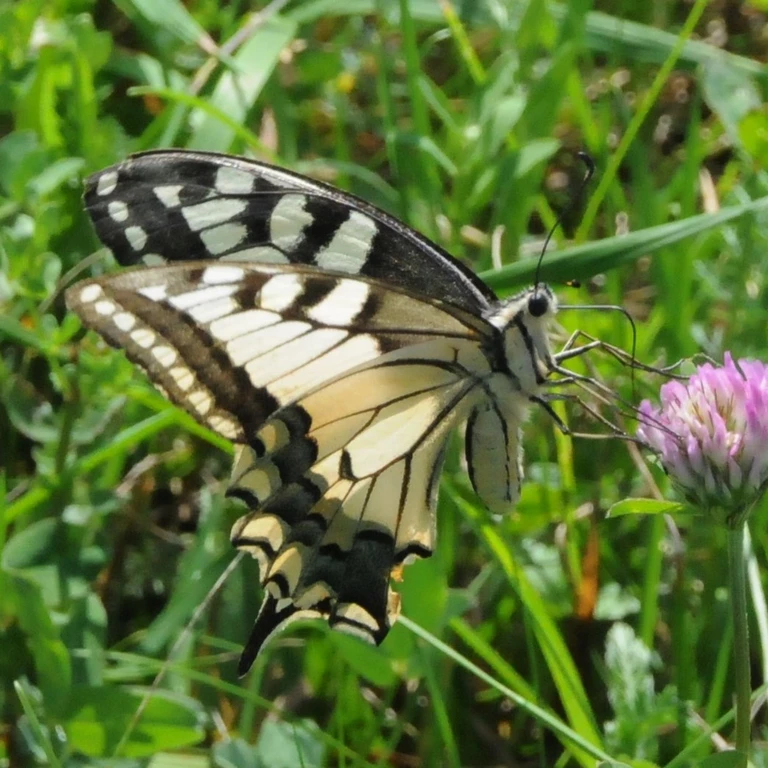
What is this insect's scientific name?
Papilio machaon
